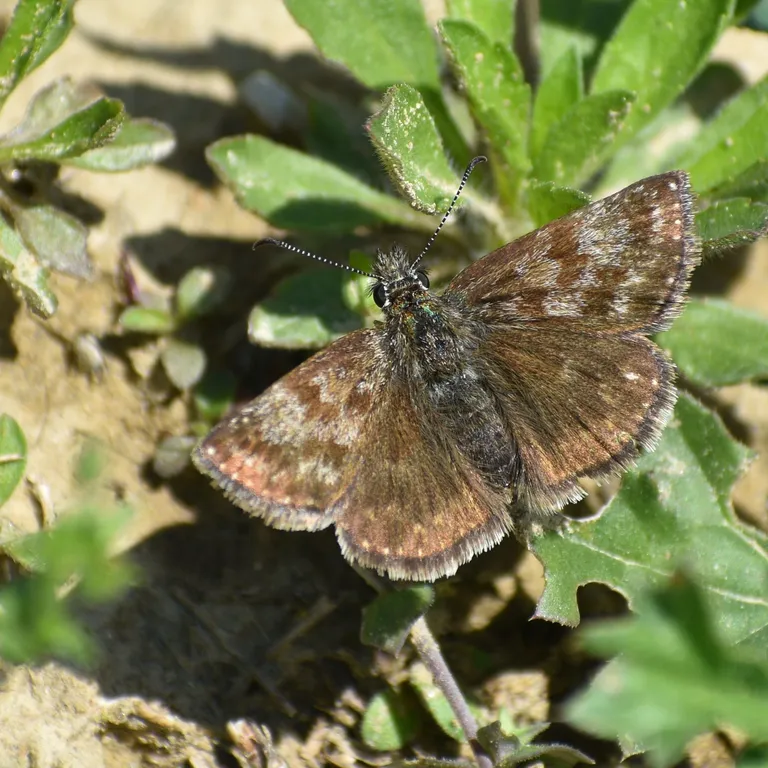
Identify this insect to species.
Erynnis tages
